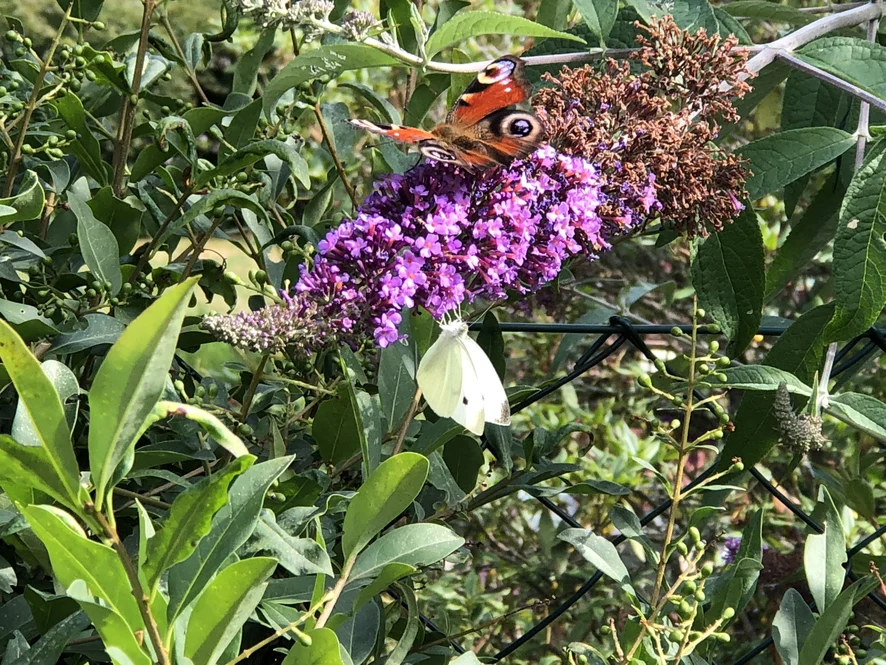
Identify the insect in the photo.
Aglais io
